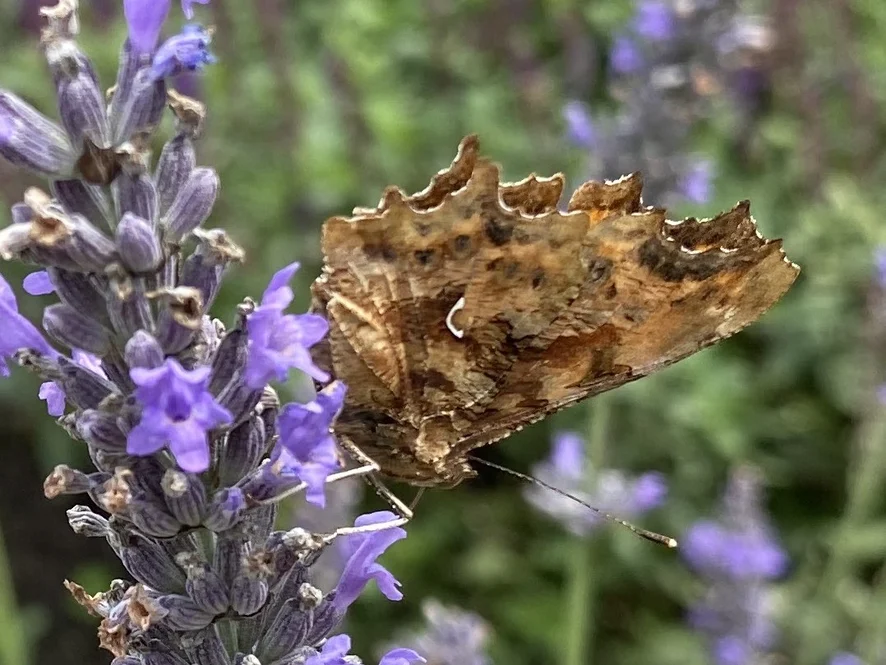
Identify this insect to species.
Polygonia c-album
